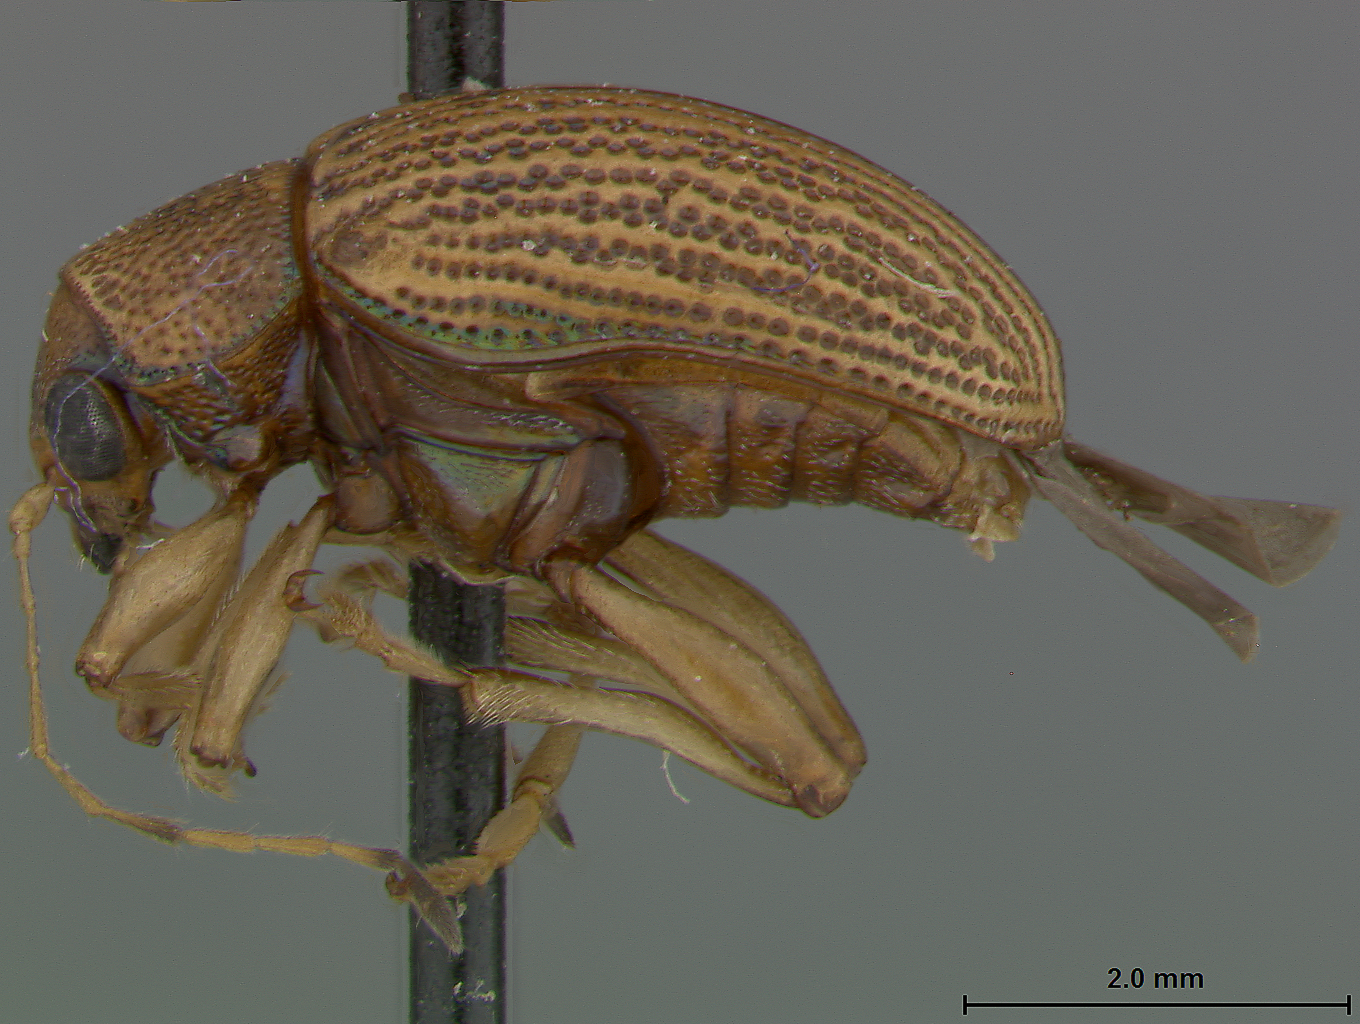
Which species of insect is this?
Colaspis blakeae
